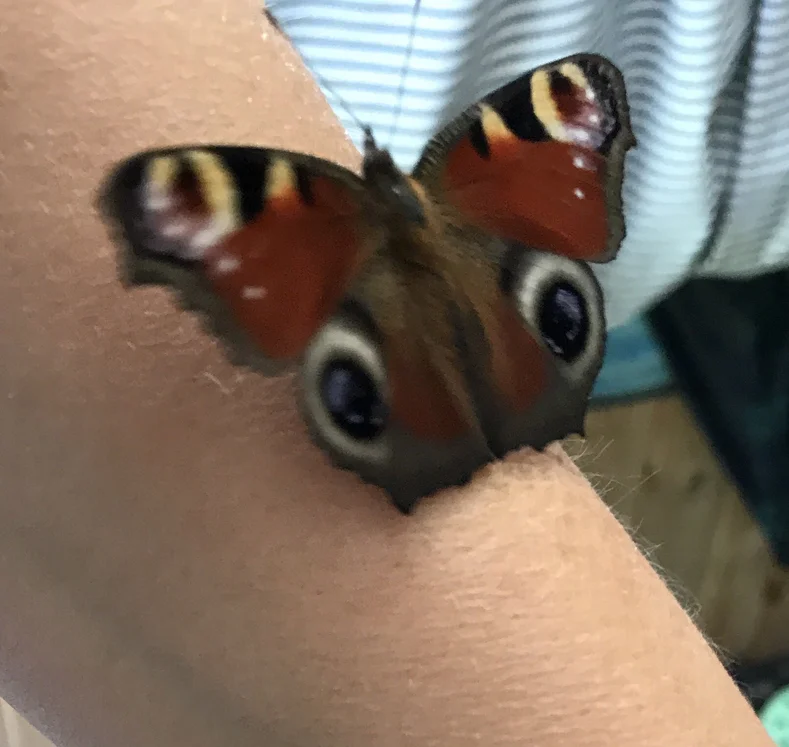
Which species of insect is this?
Aglais io
